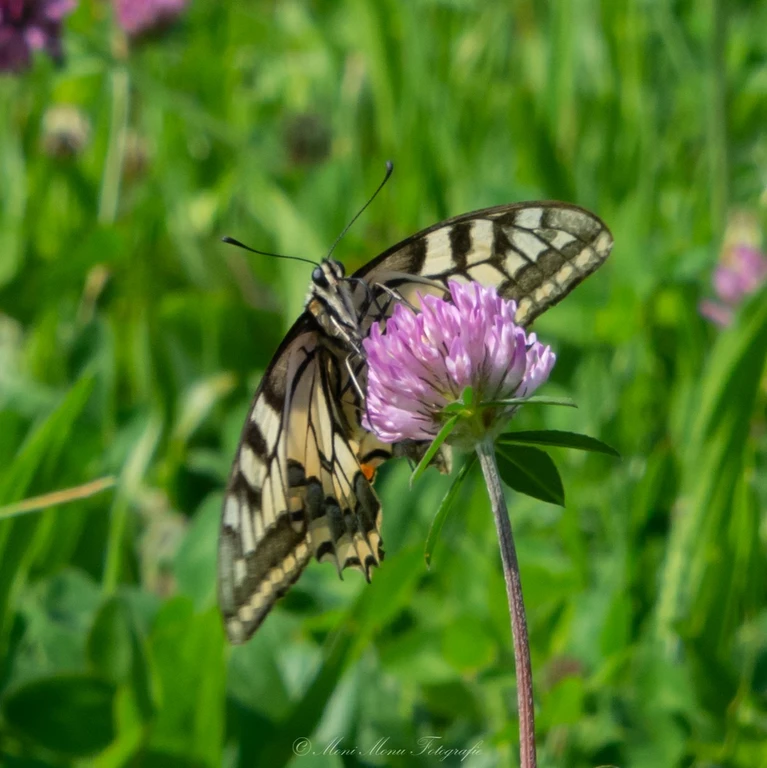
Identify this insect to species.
Papilio machaon
